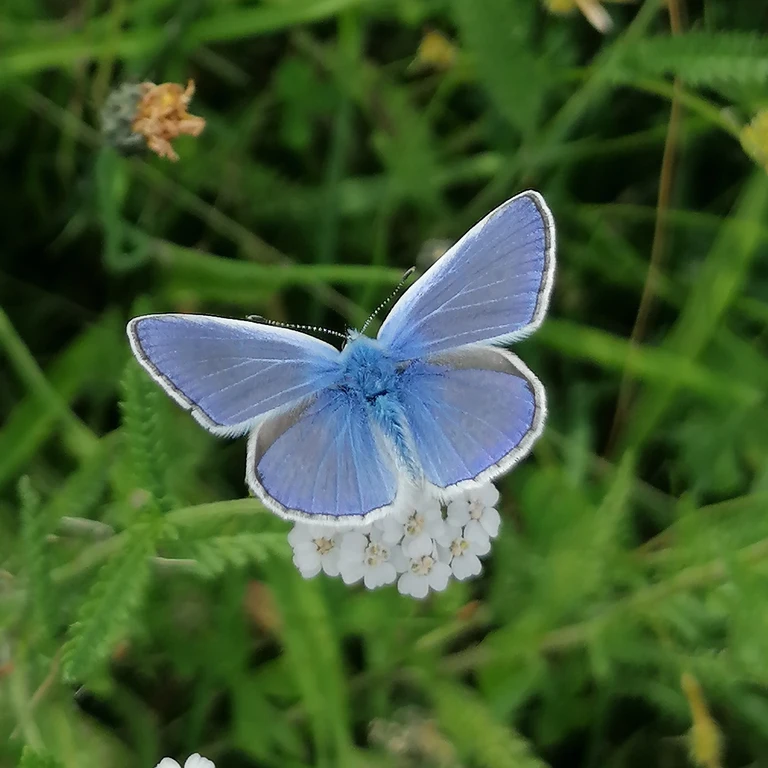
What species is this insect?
Polyommatus icarus
